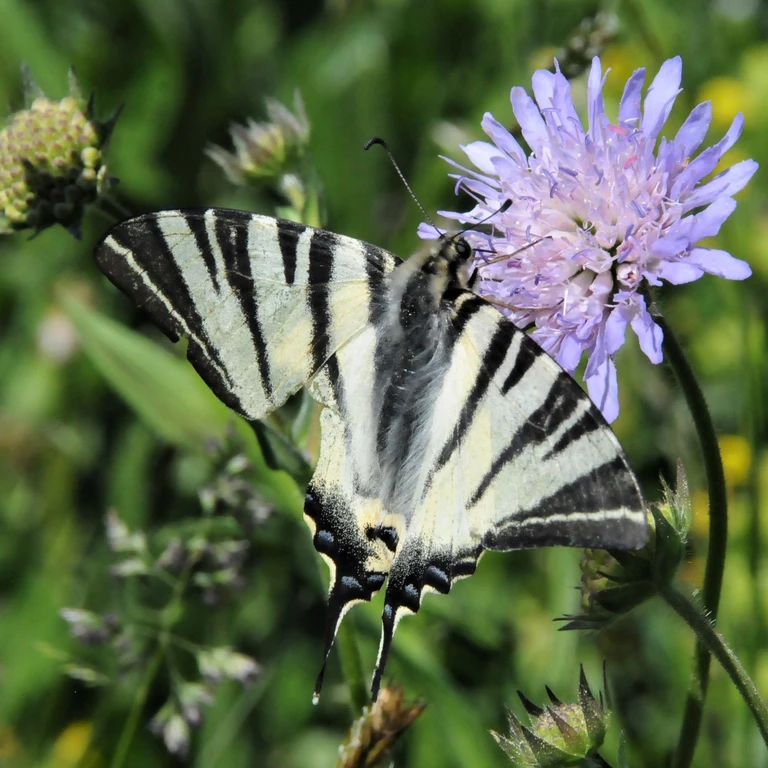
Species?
Iphiclides podalirius
